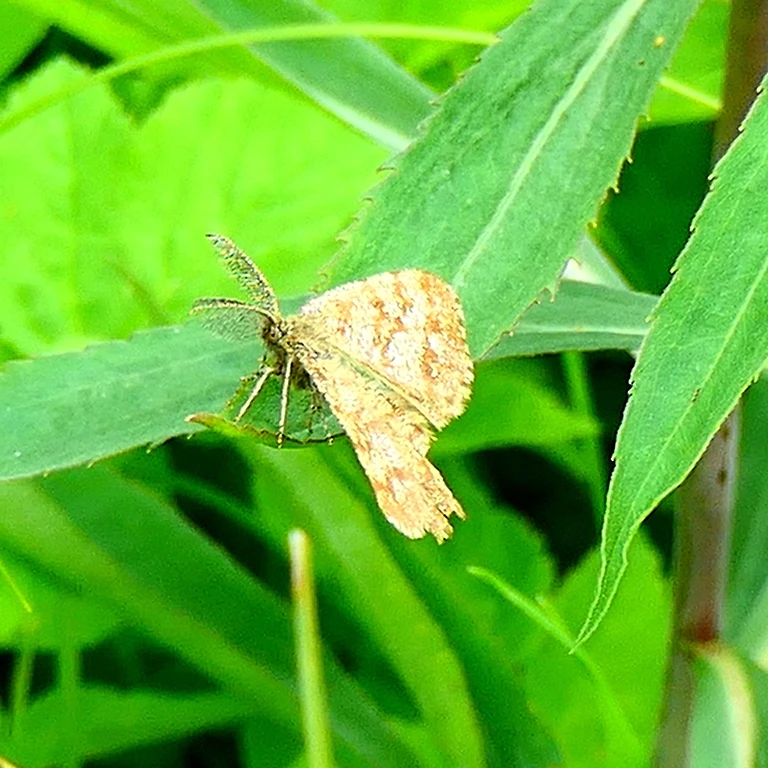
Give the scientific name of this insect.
Ematurga atomaria
